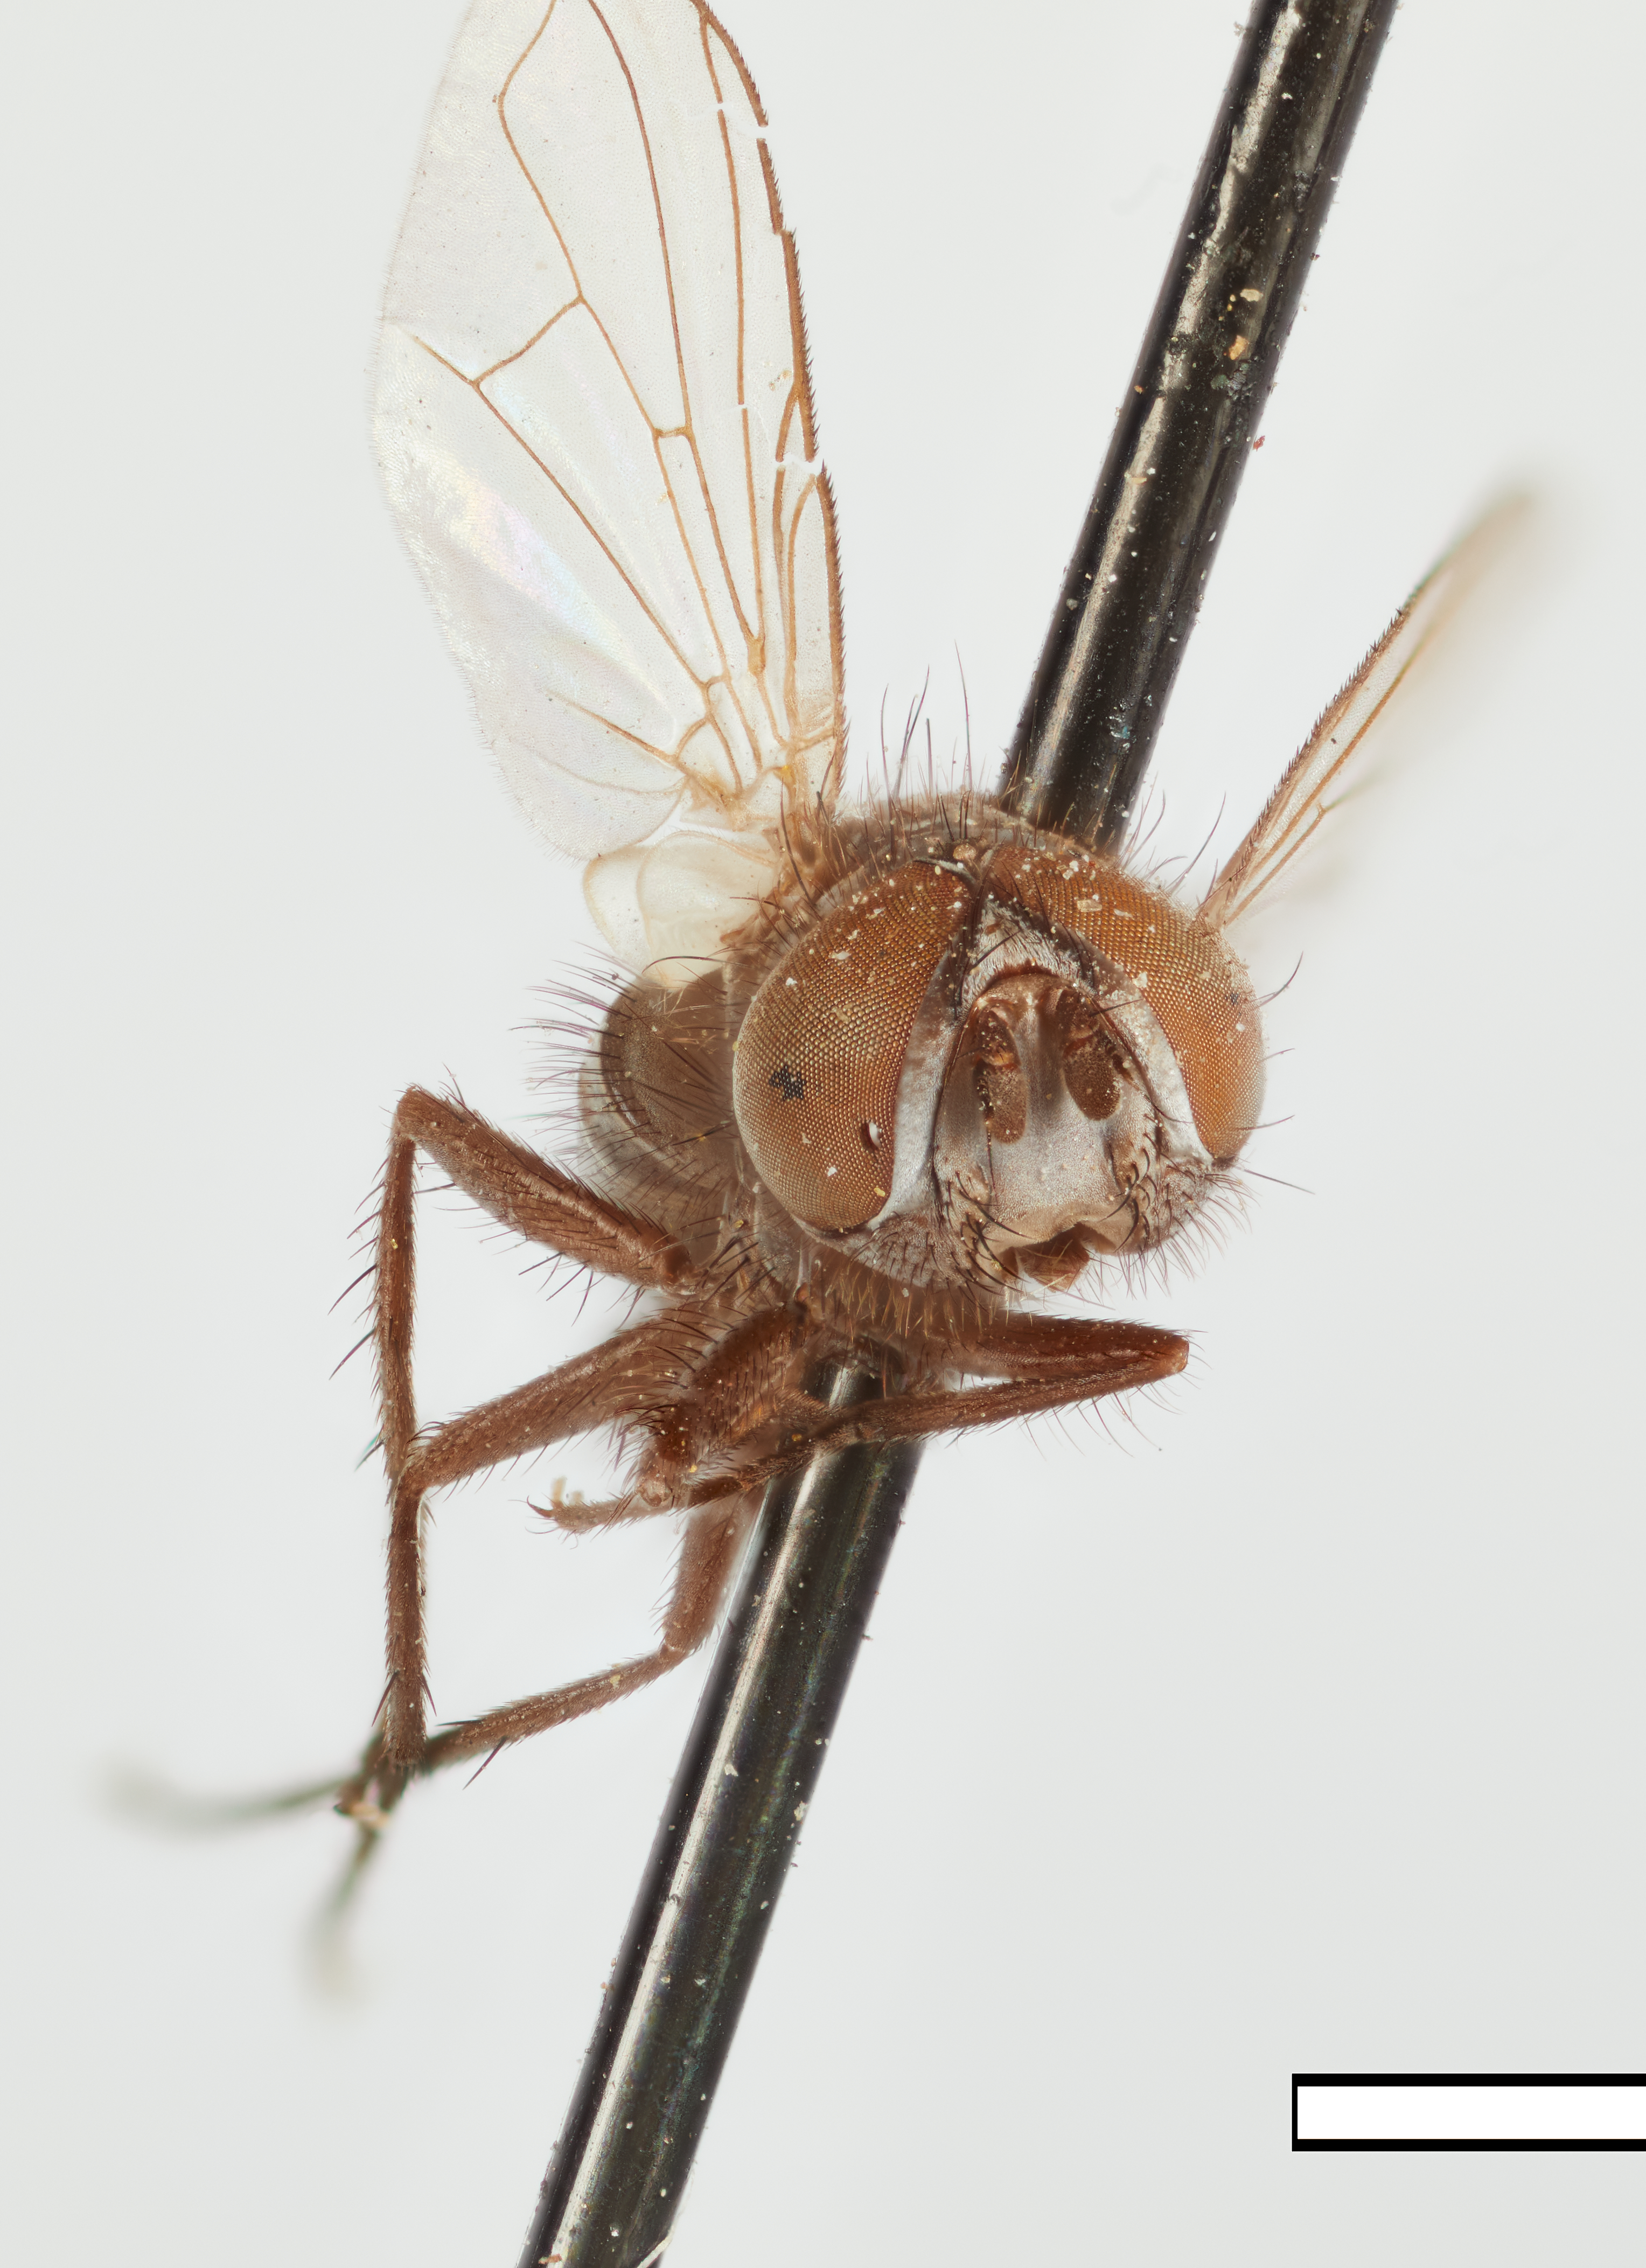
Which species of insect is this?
Hyalomyodes dorsalis
